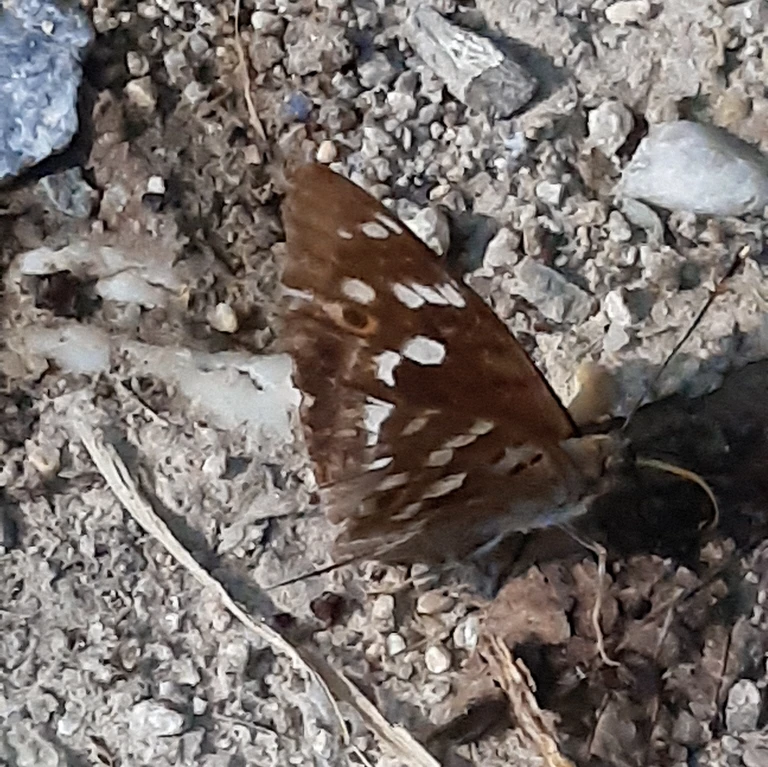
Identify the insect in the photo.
Apatura ilia
